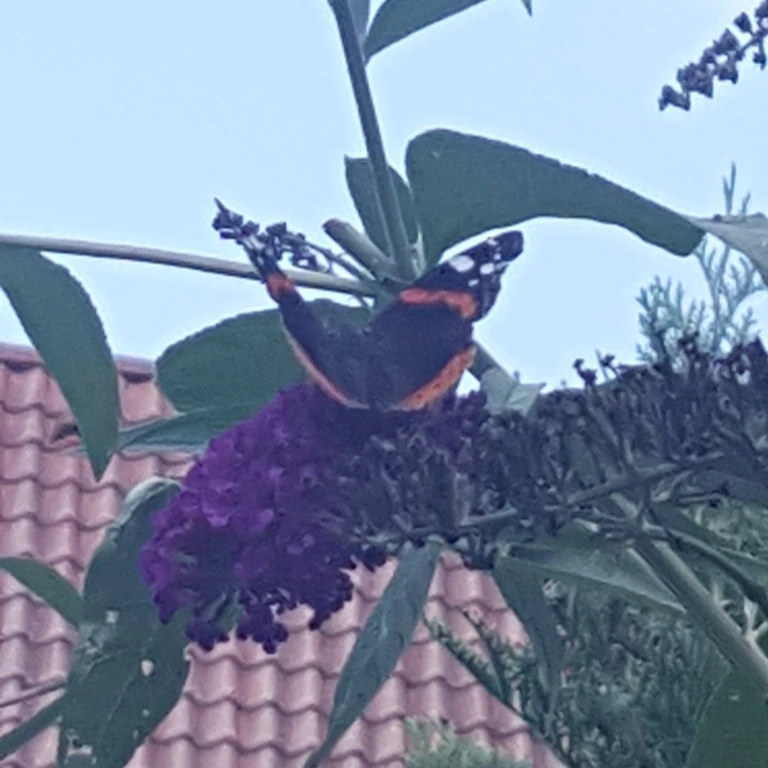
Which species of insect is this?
Vanessa atalanta
